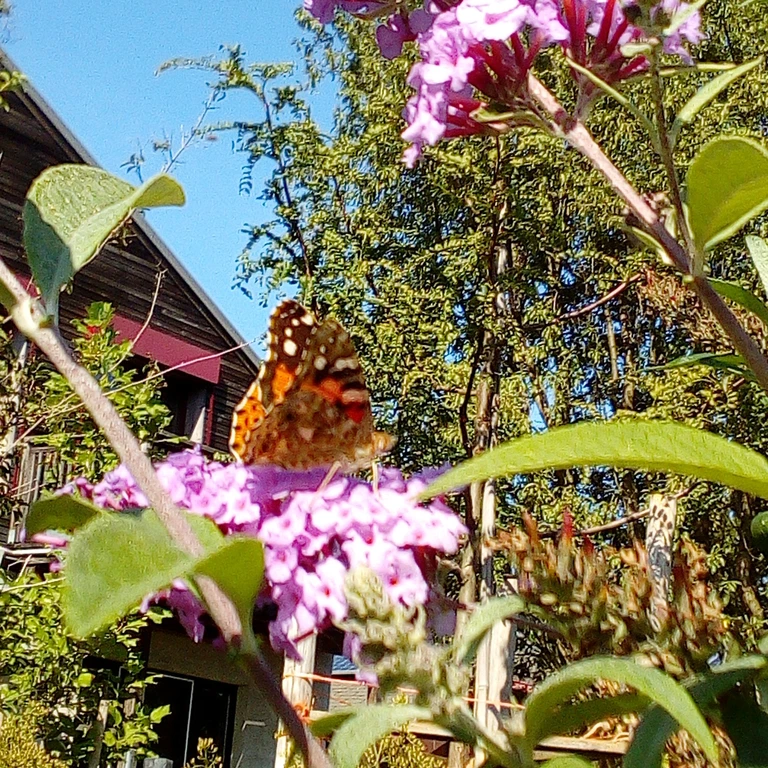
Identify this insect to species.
Vanessa cardui
